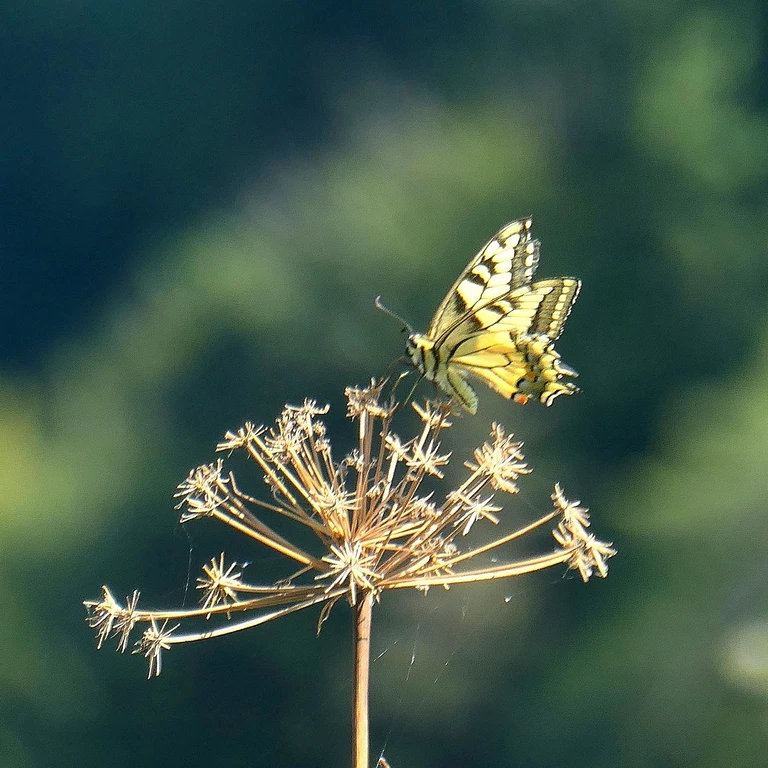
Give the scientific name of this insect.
Papilio machaon
